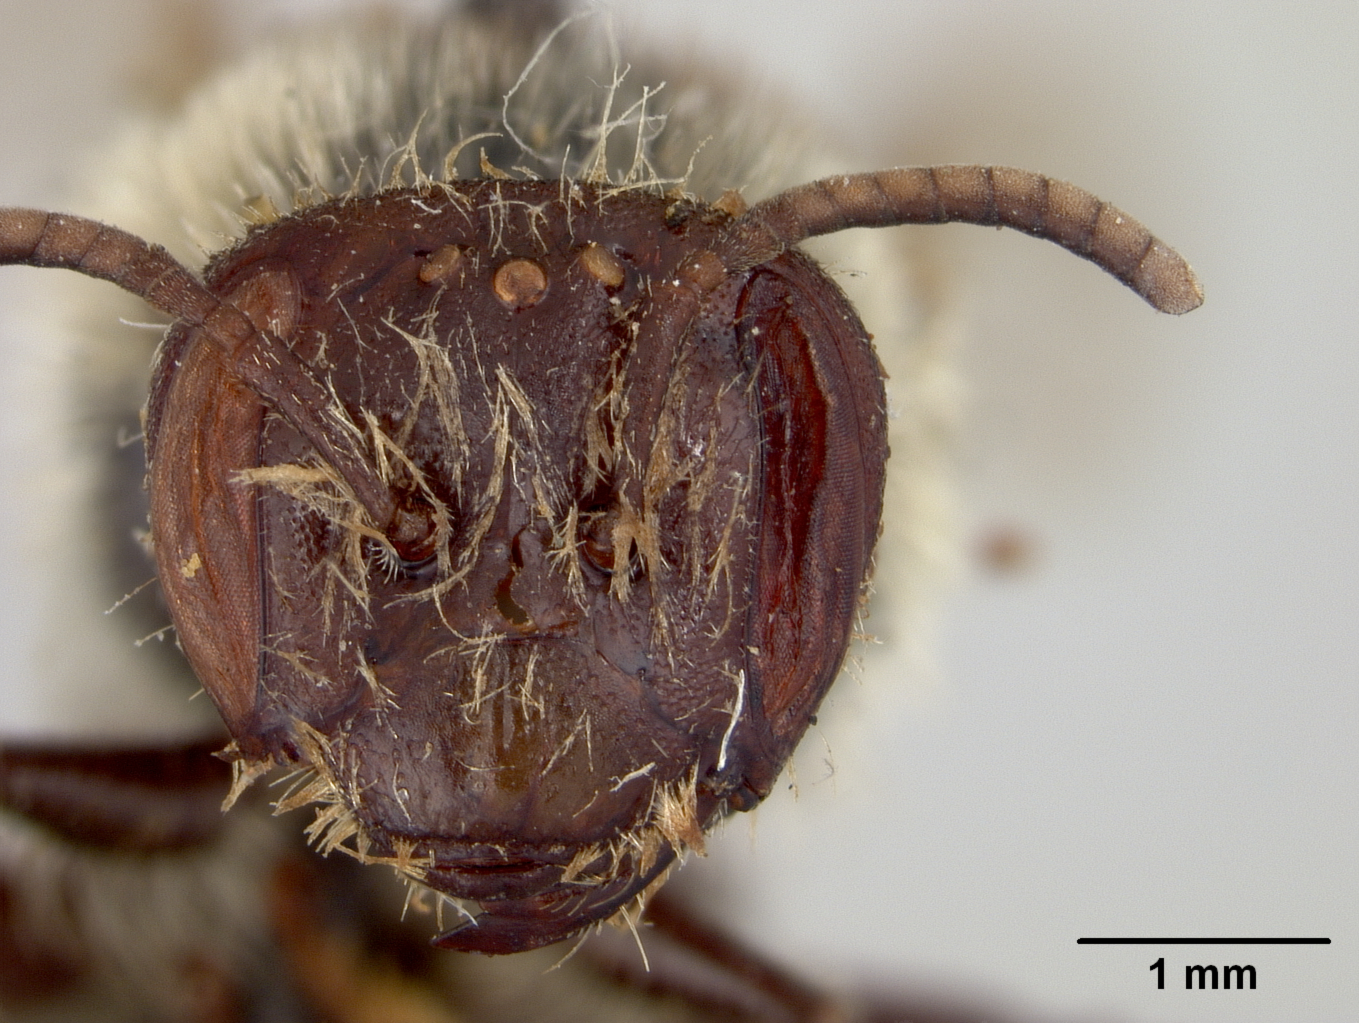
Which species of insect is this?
Melitta americaniformis
